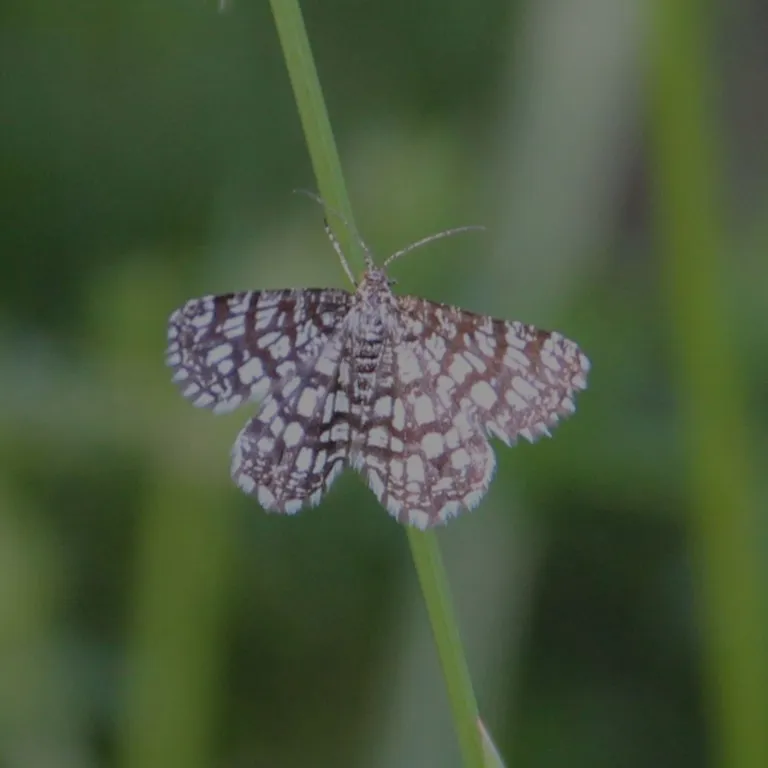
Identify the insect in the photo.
Chiasmia clathrata
